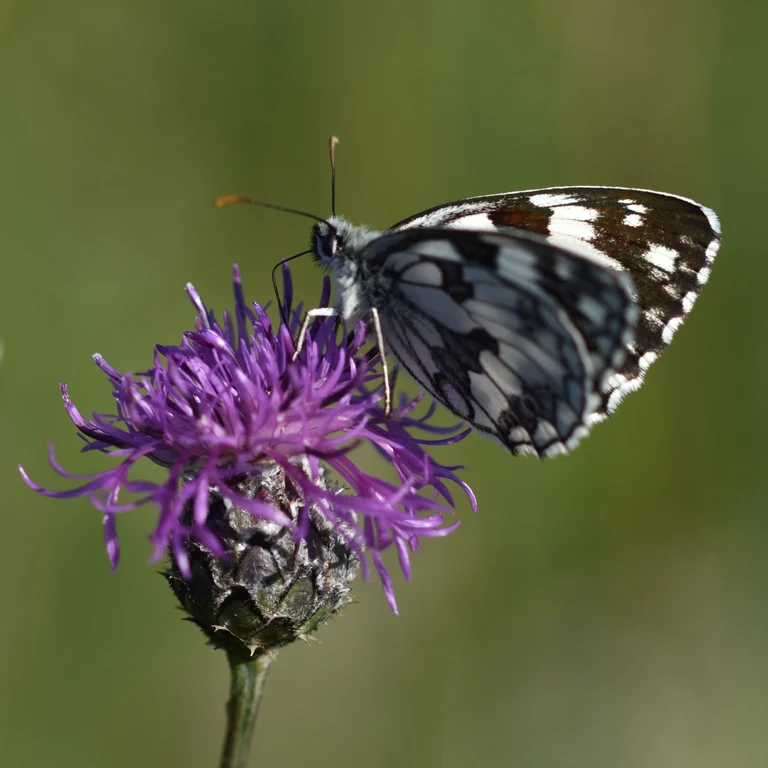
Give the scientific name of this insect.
Melanargia galathea
